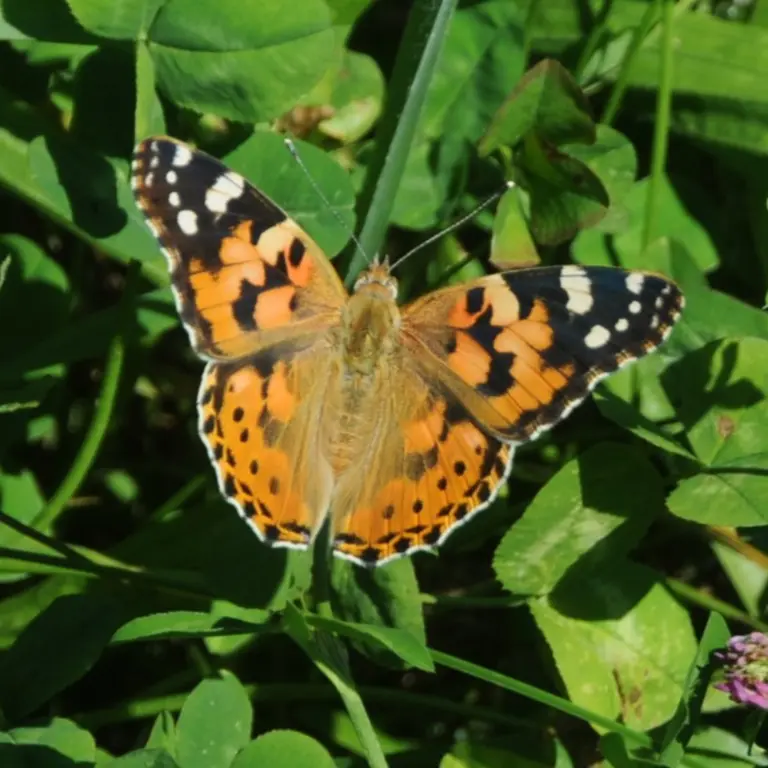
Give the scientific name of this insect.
Vanessa cardui
